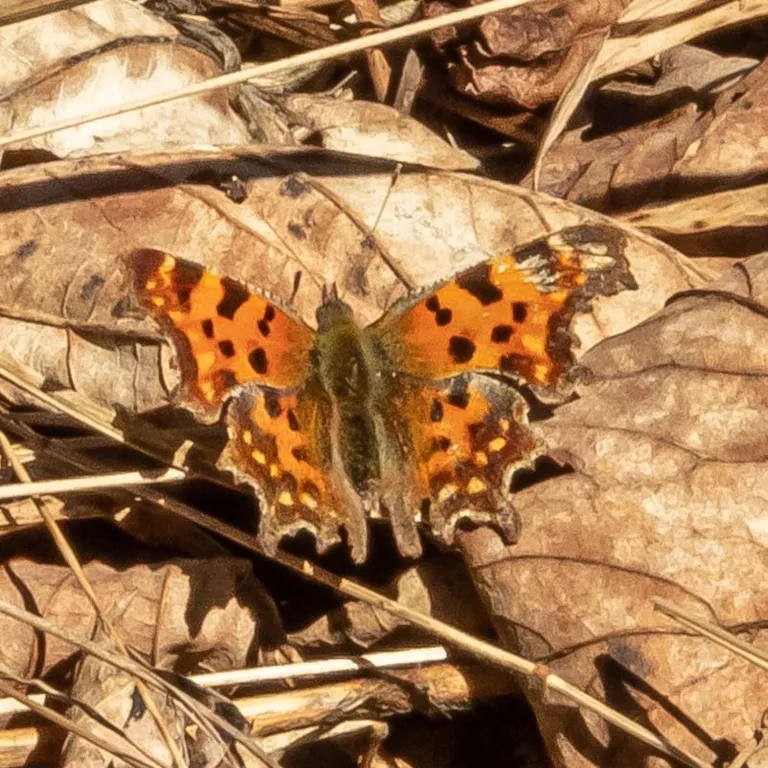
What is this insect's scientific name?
Polygonia c-album
